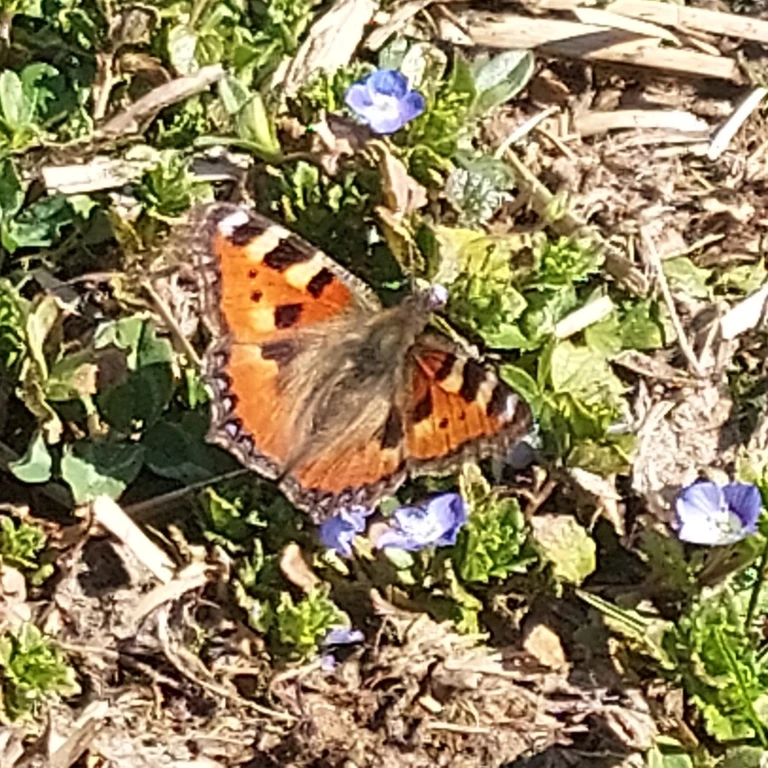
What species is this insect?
Aglais urticae
